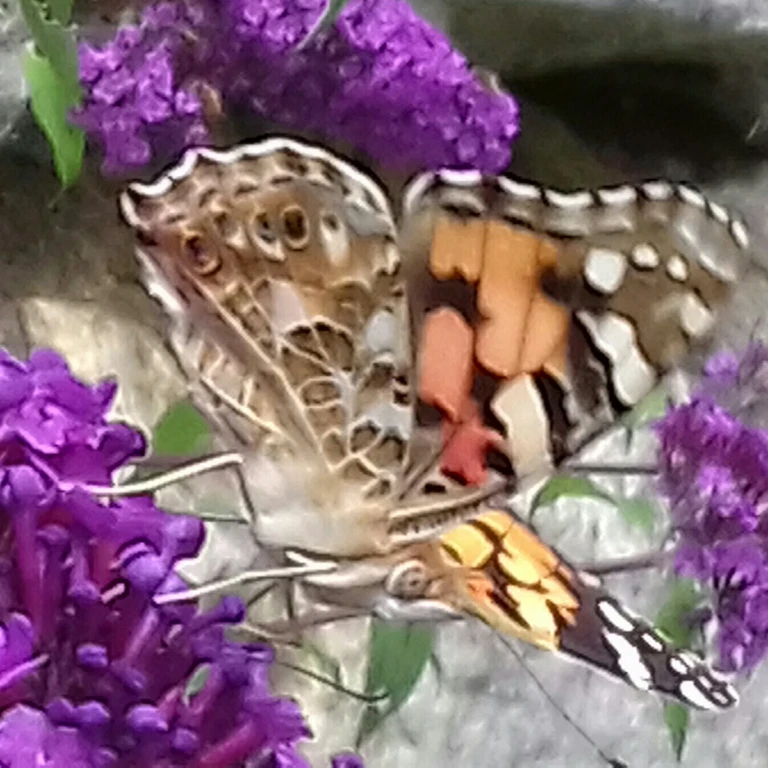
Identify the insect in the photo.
Vanessa cardui
